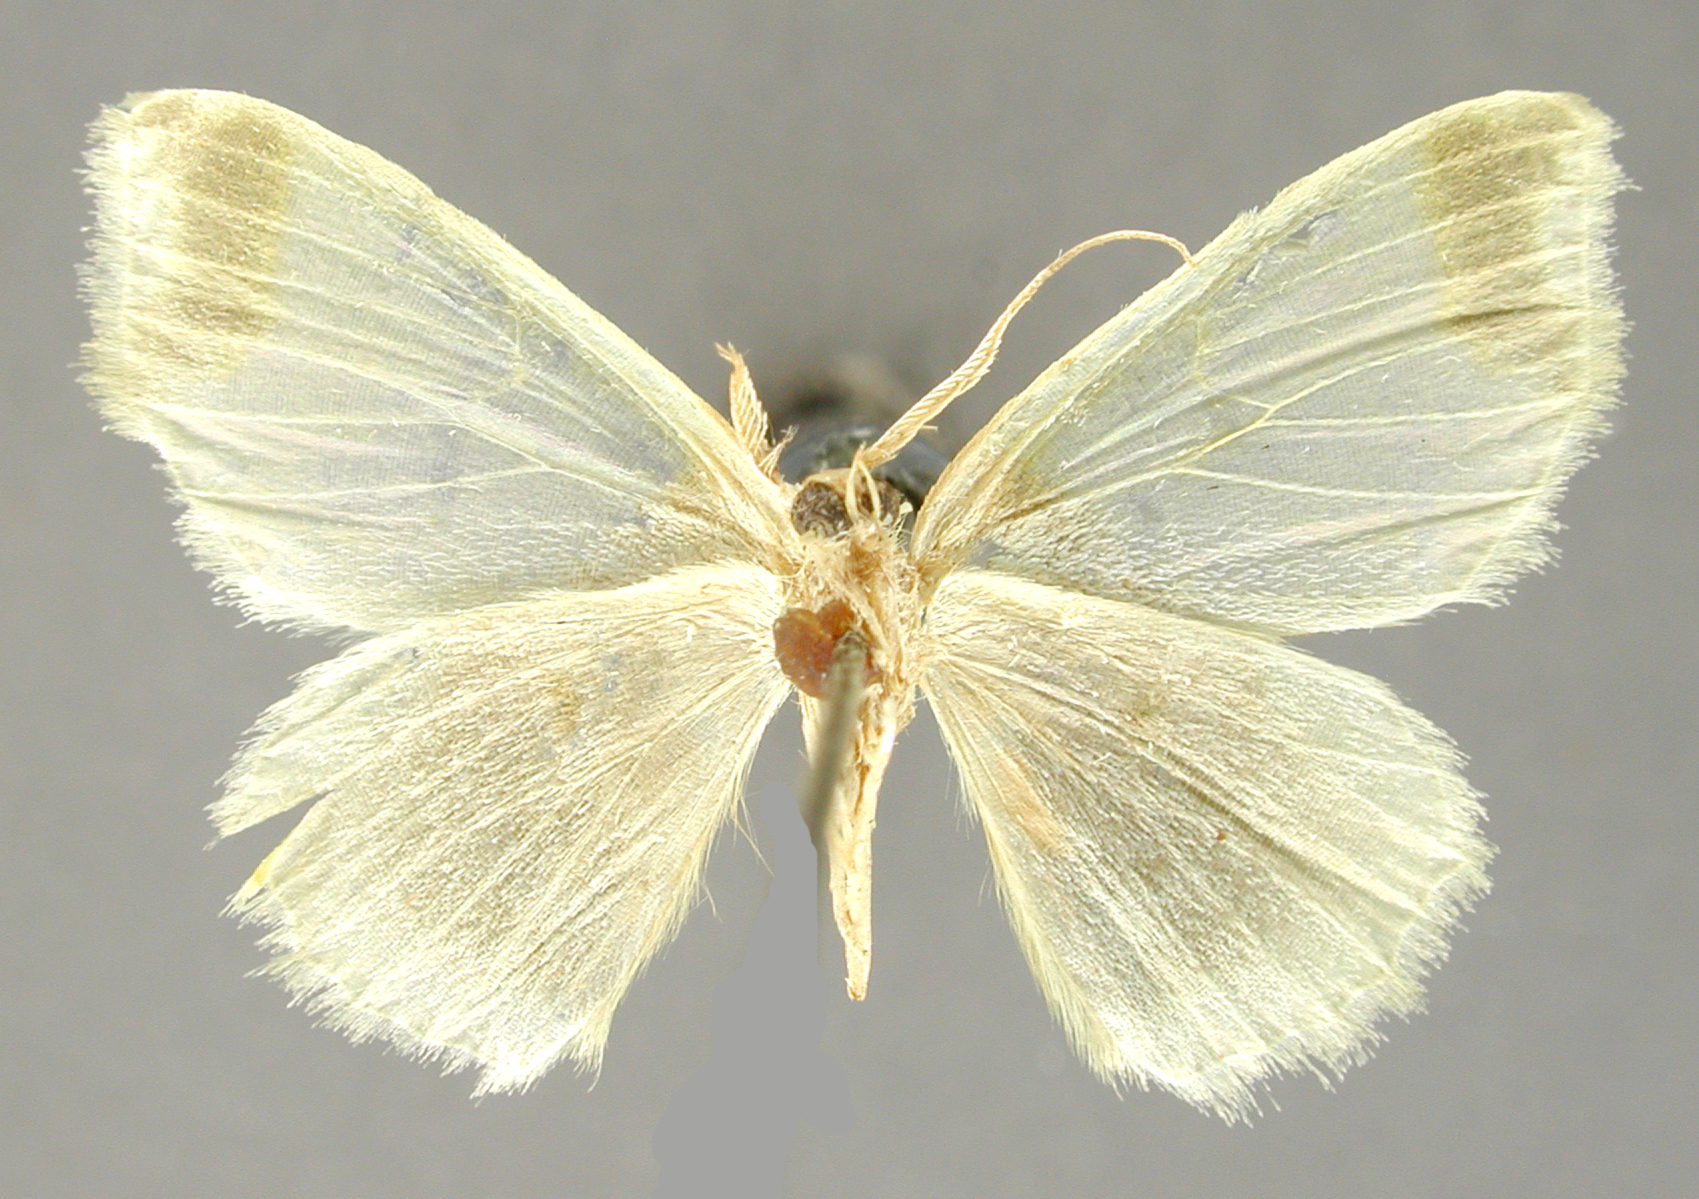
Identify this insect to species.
Prohydata dicata
